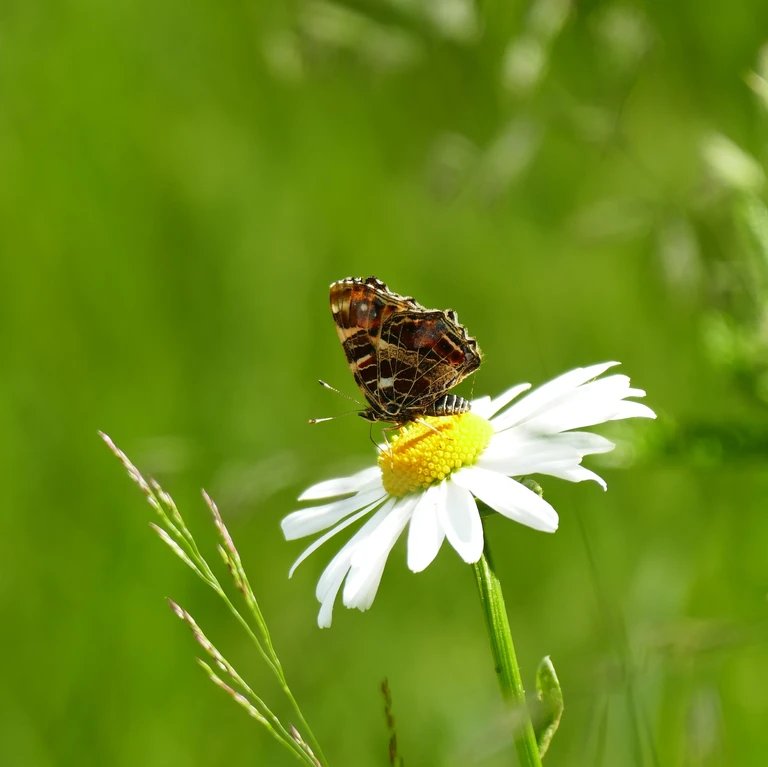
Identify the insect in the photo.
Araschnia levana
